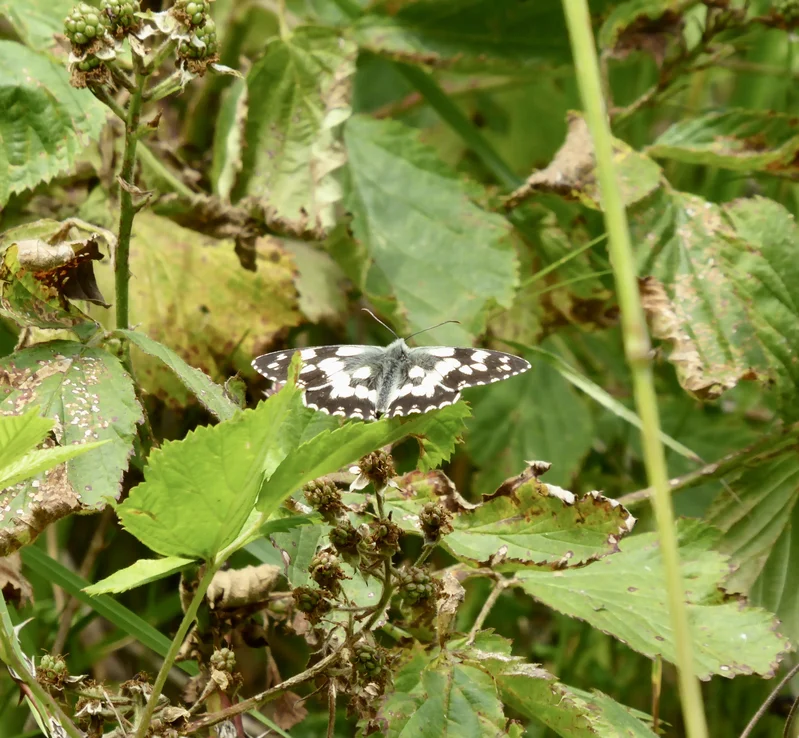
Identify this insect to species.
Melanargia galathea
